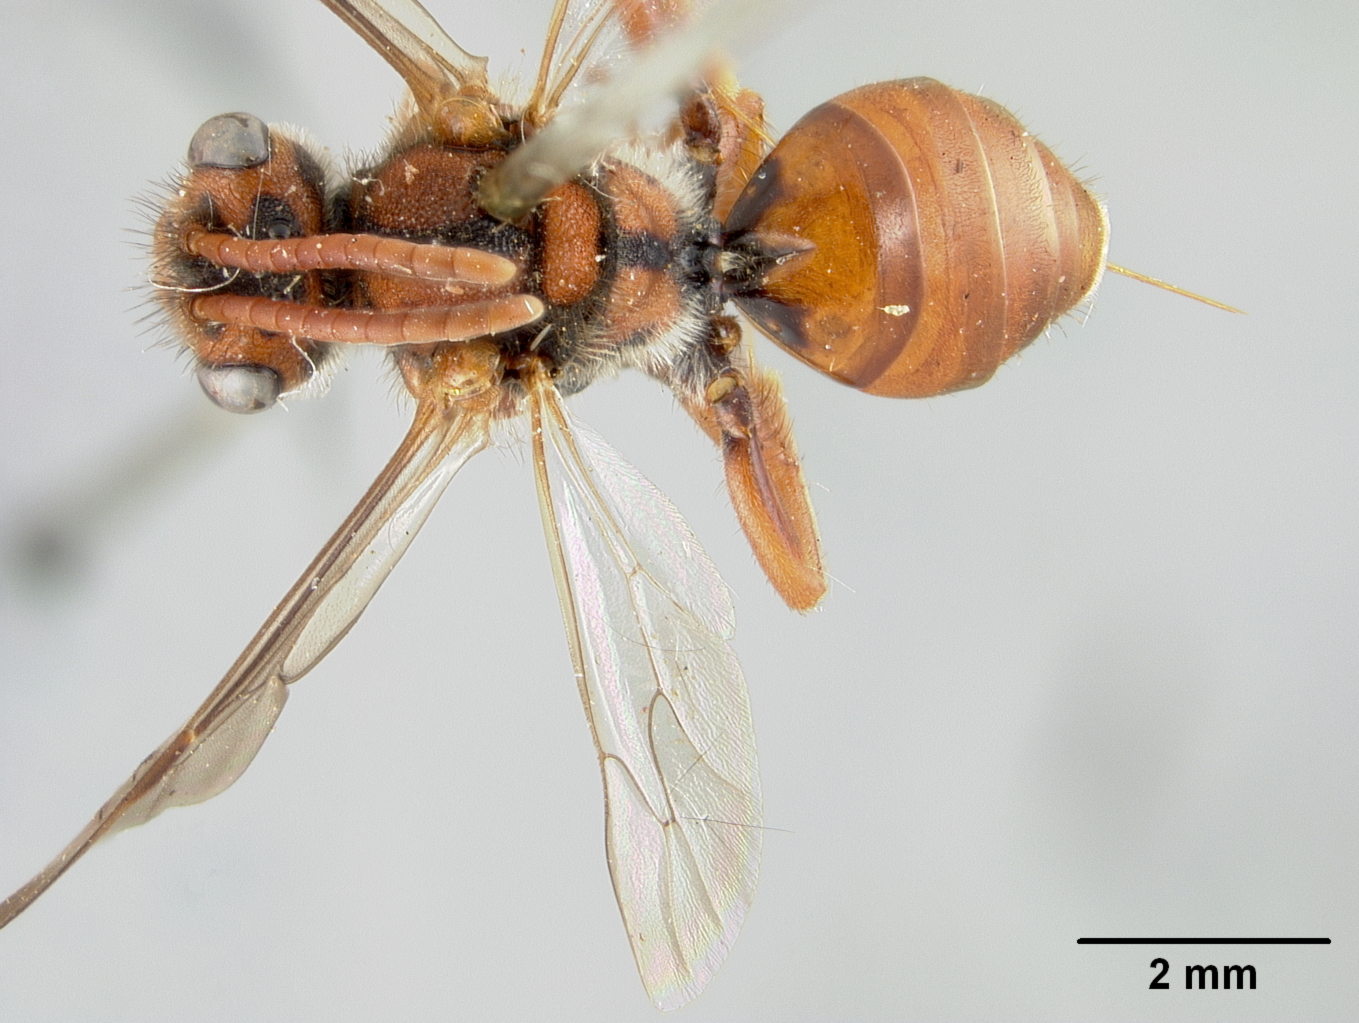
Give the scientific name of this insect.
Nomada pulsatillae
